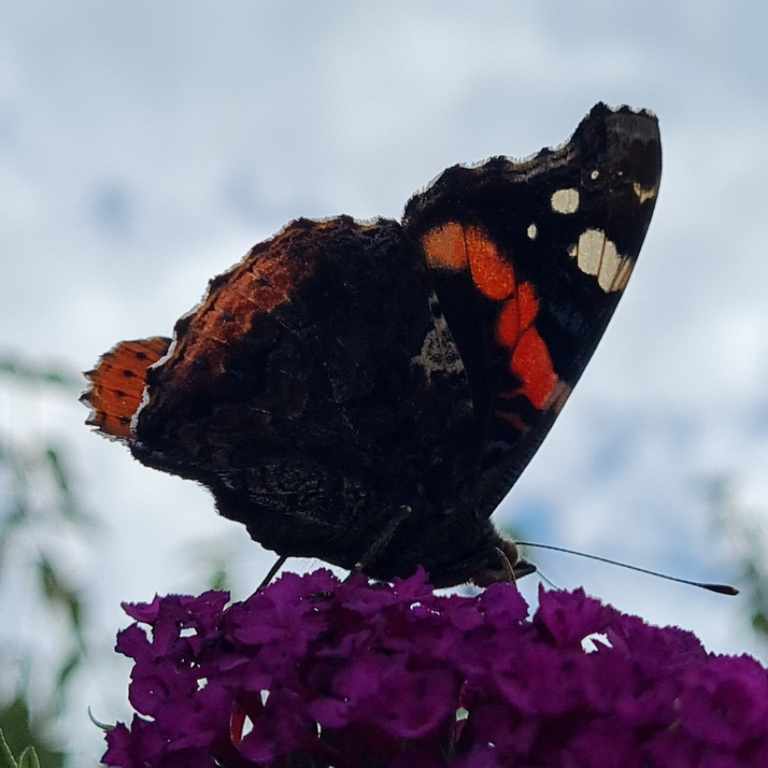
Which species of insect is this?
Vanessa atalanta
